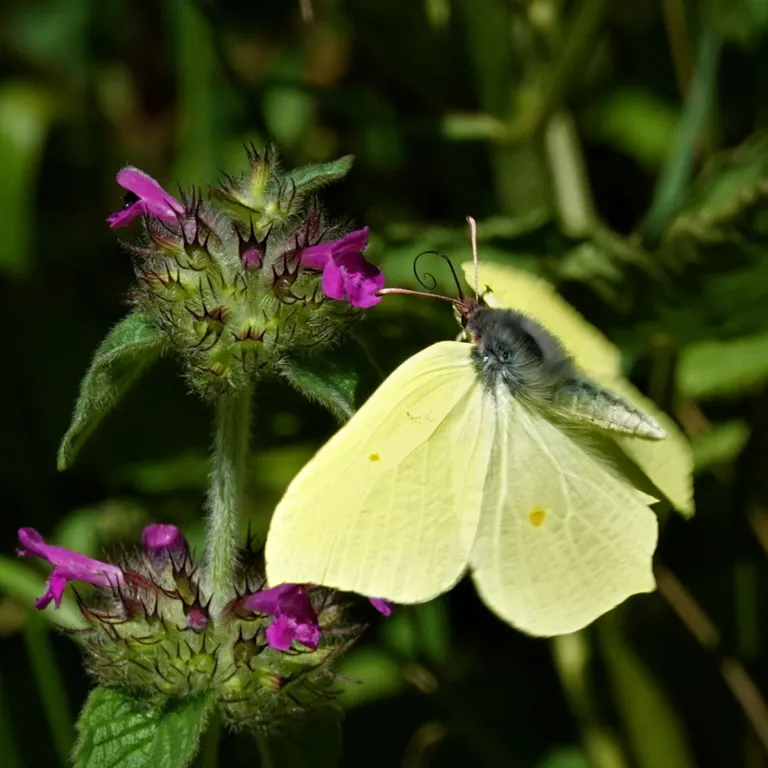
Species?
Gonepteryx rhamni
